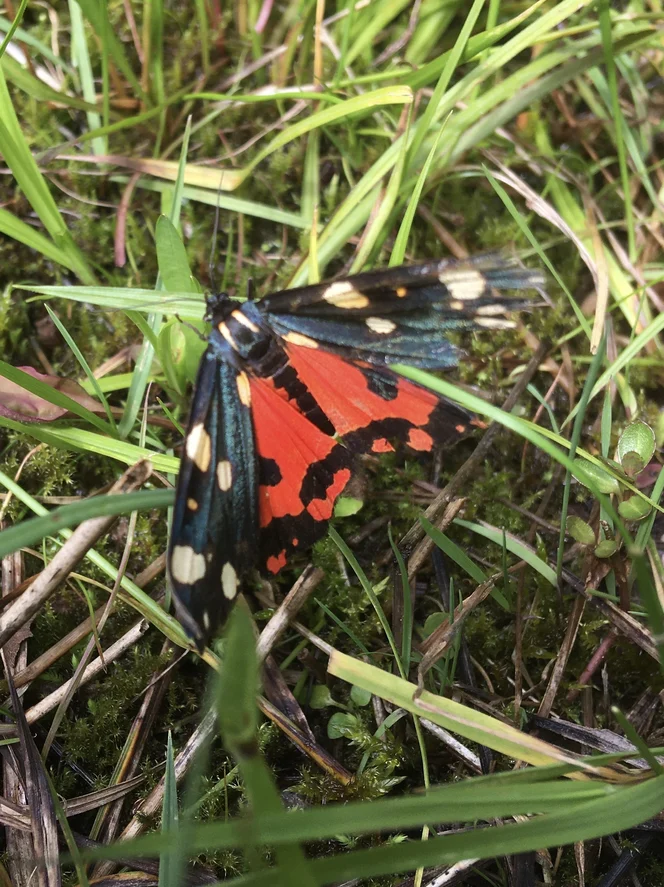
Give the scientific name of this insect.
Callimorpha dominula
